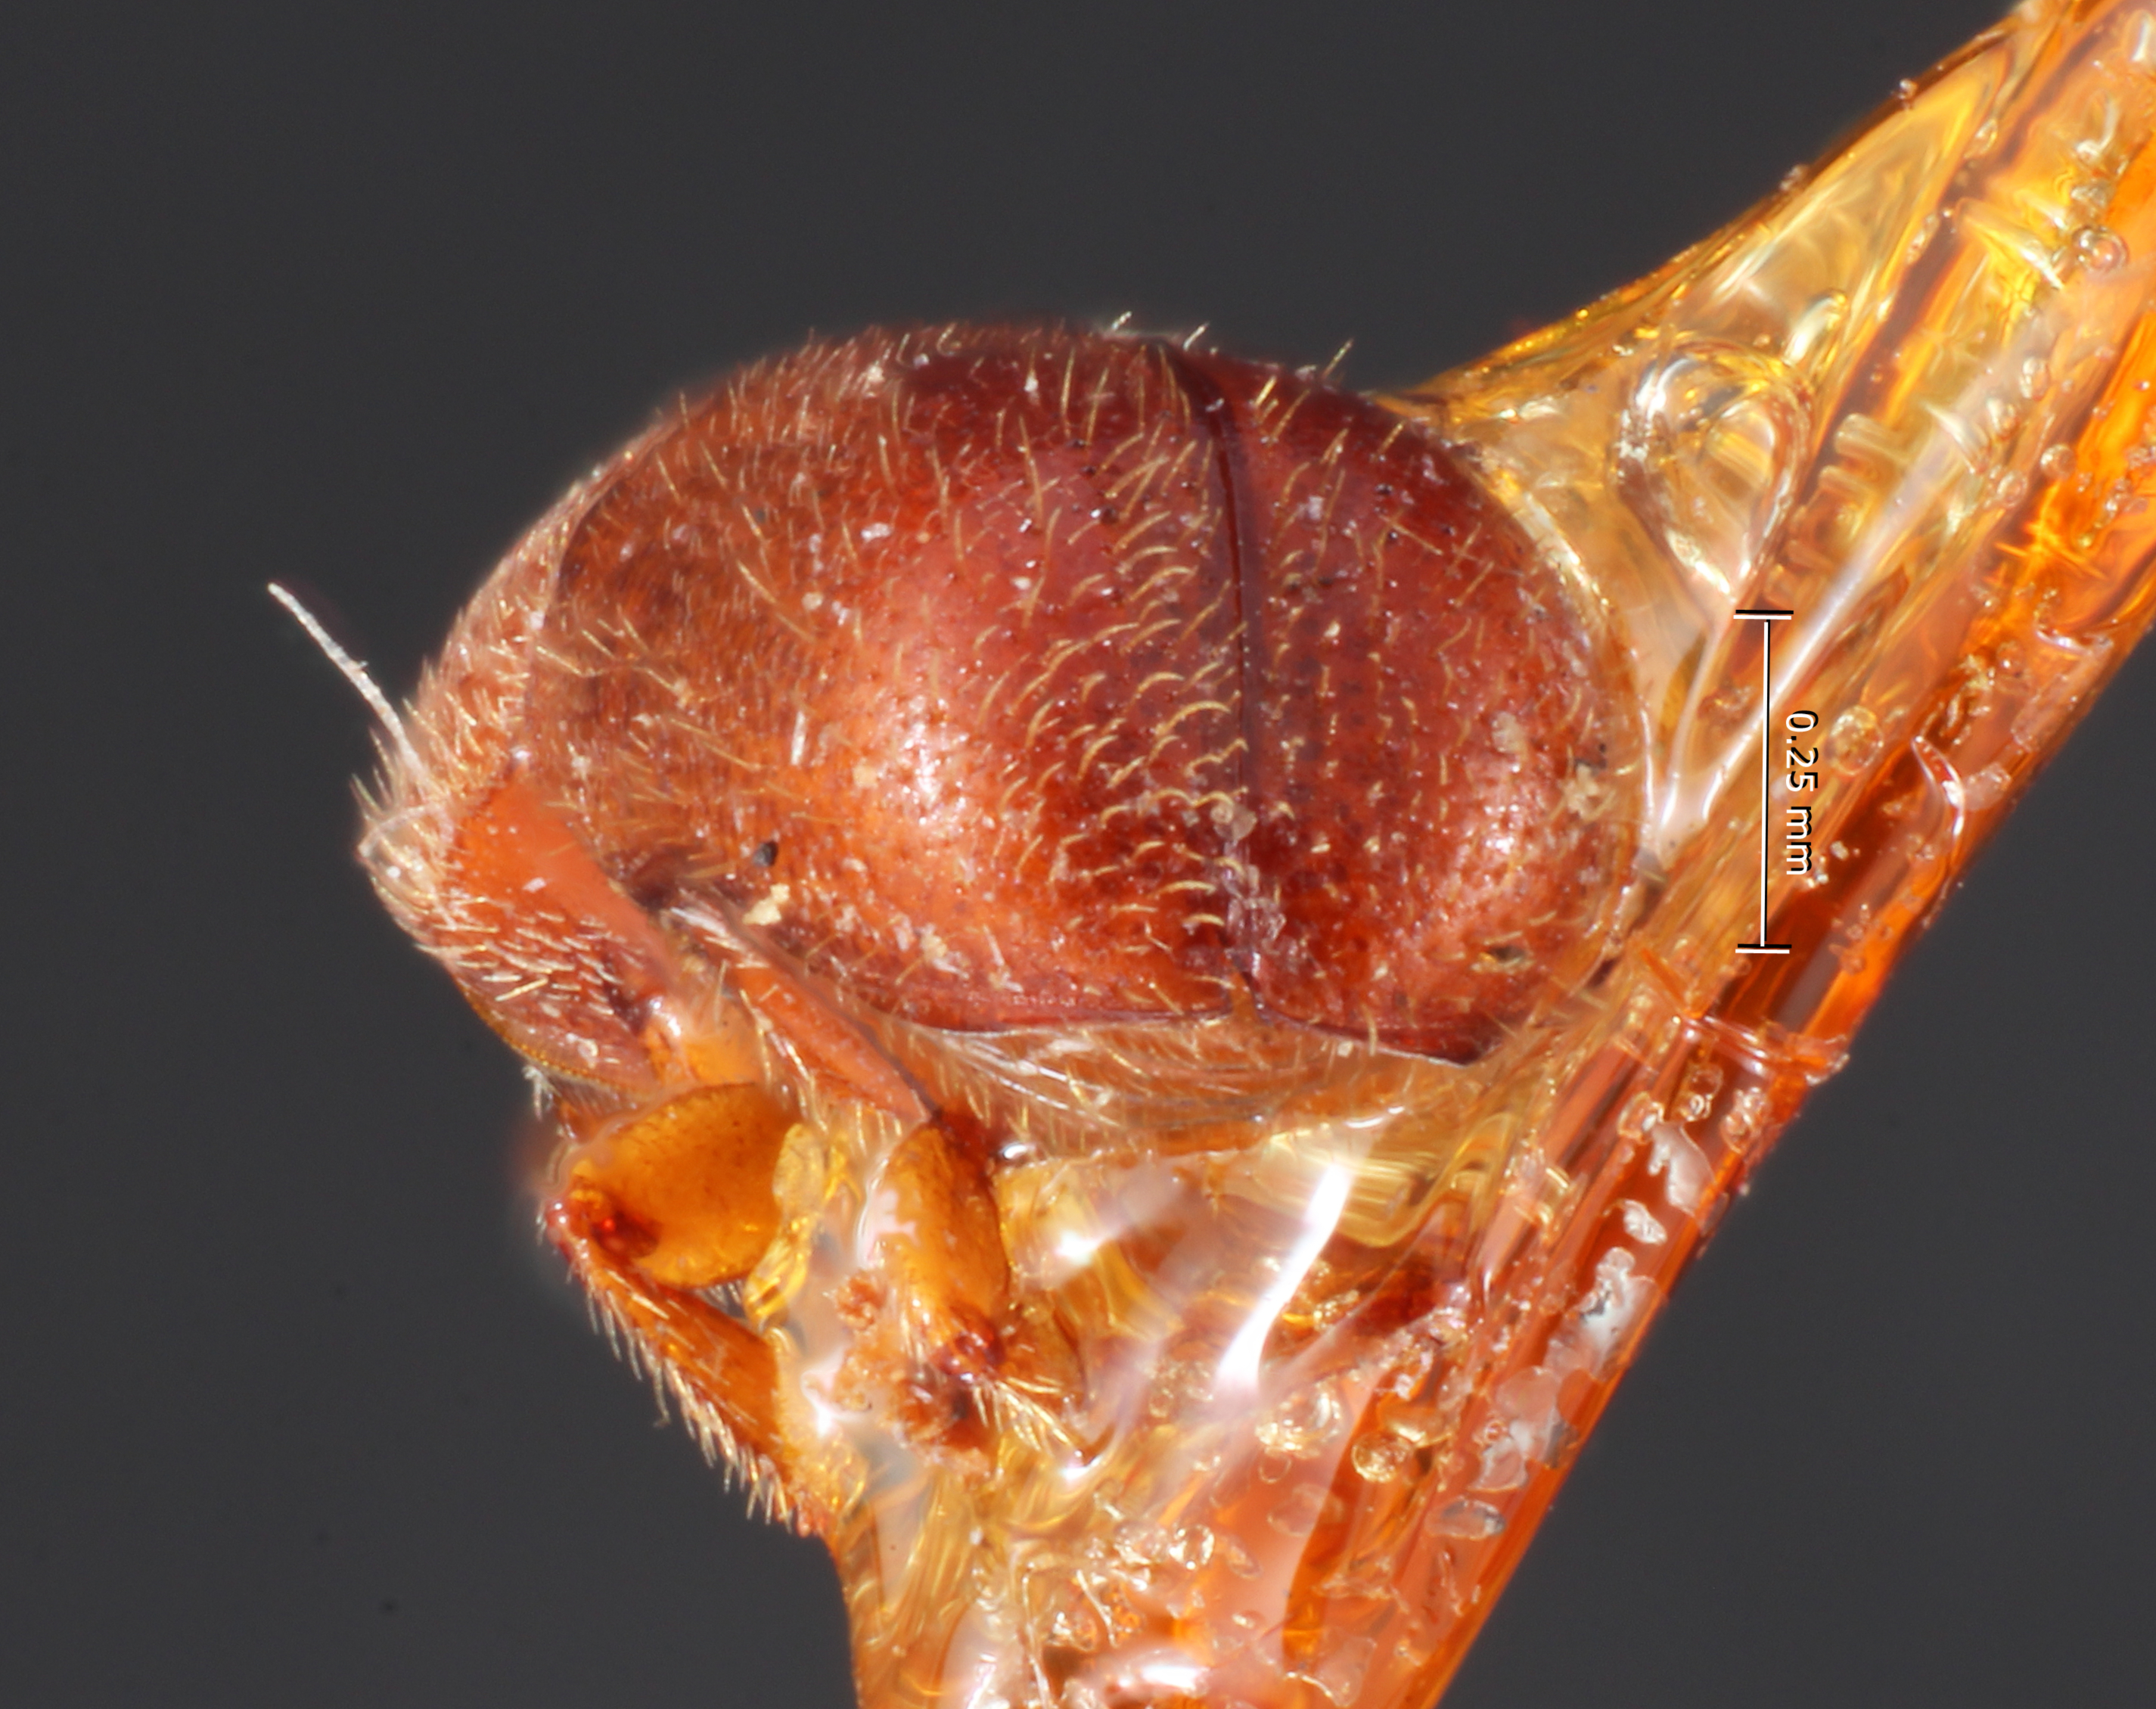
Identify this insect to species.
Ancyloderes saltoni
